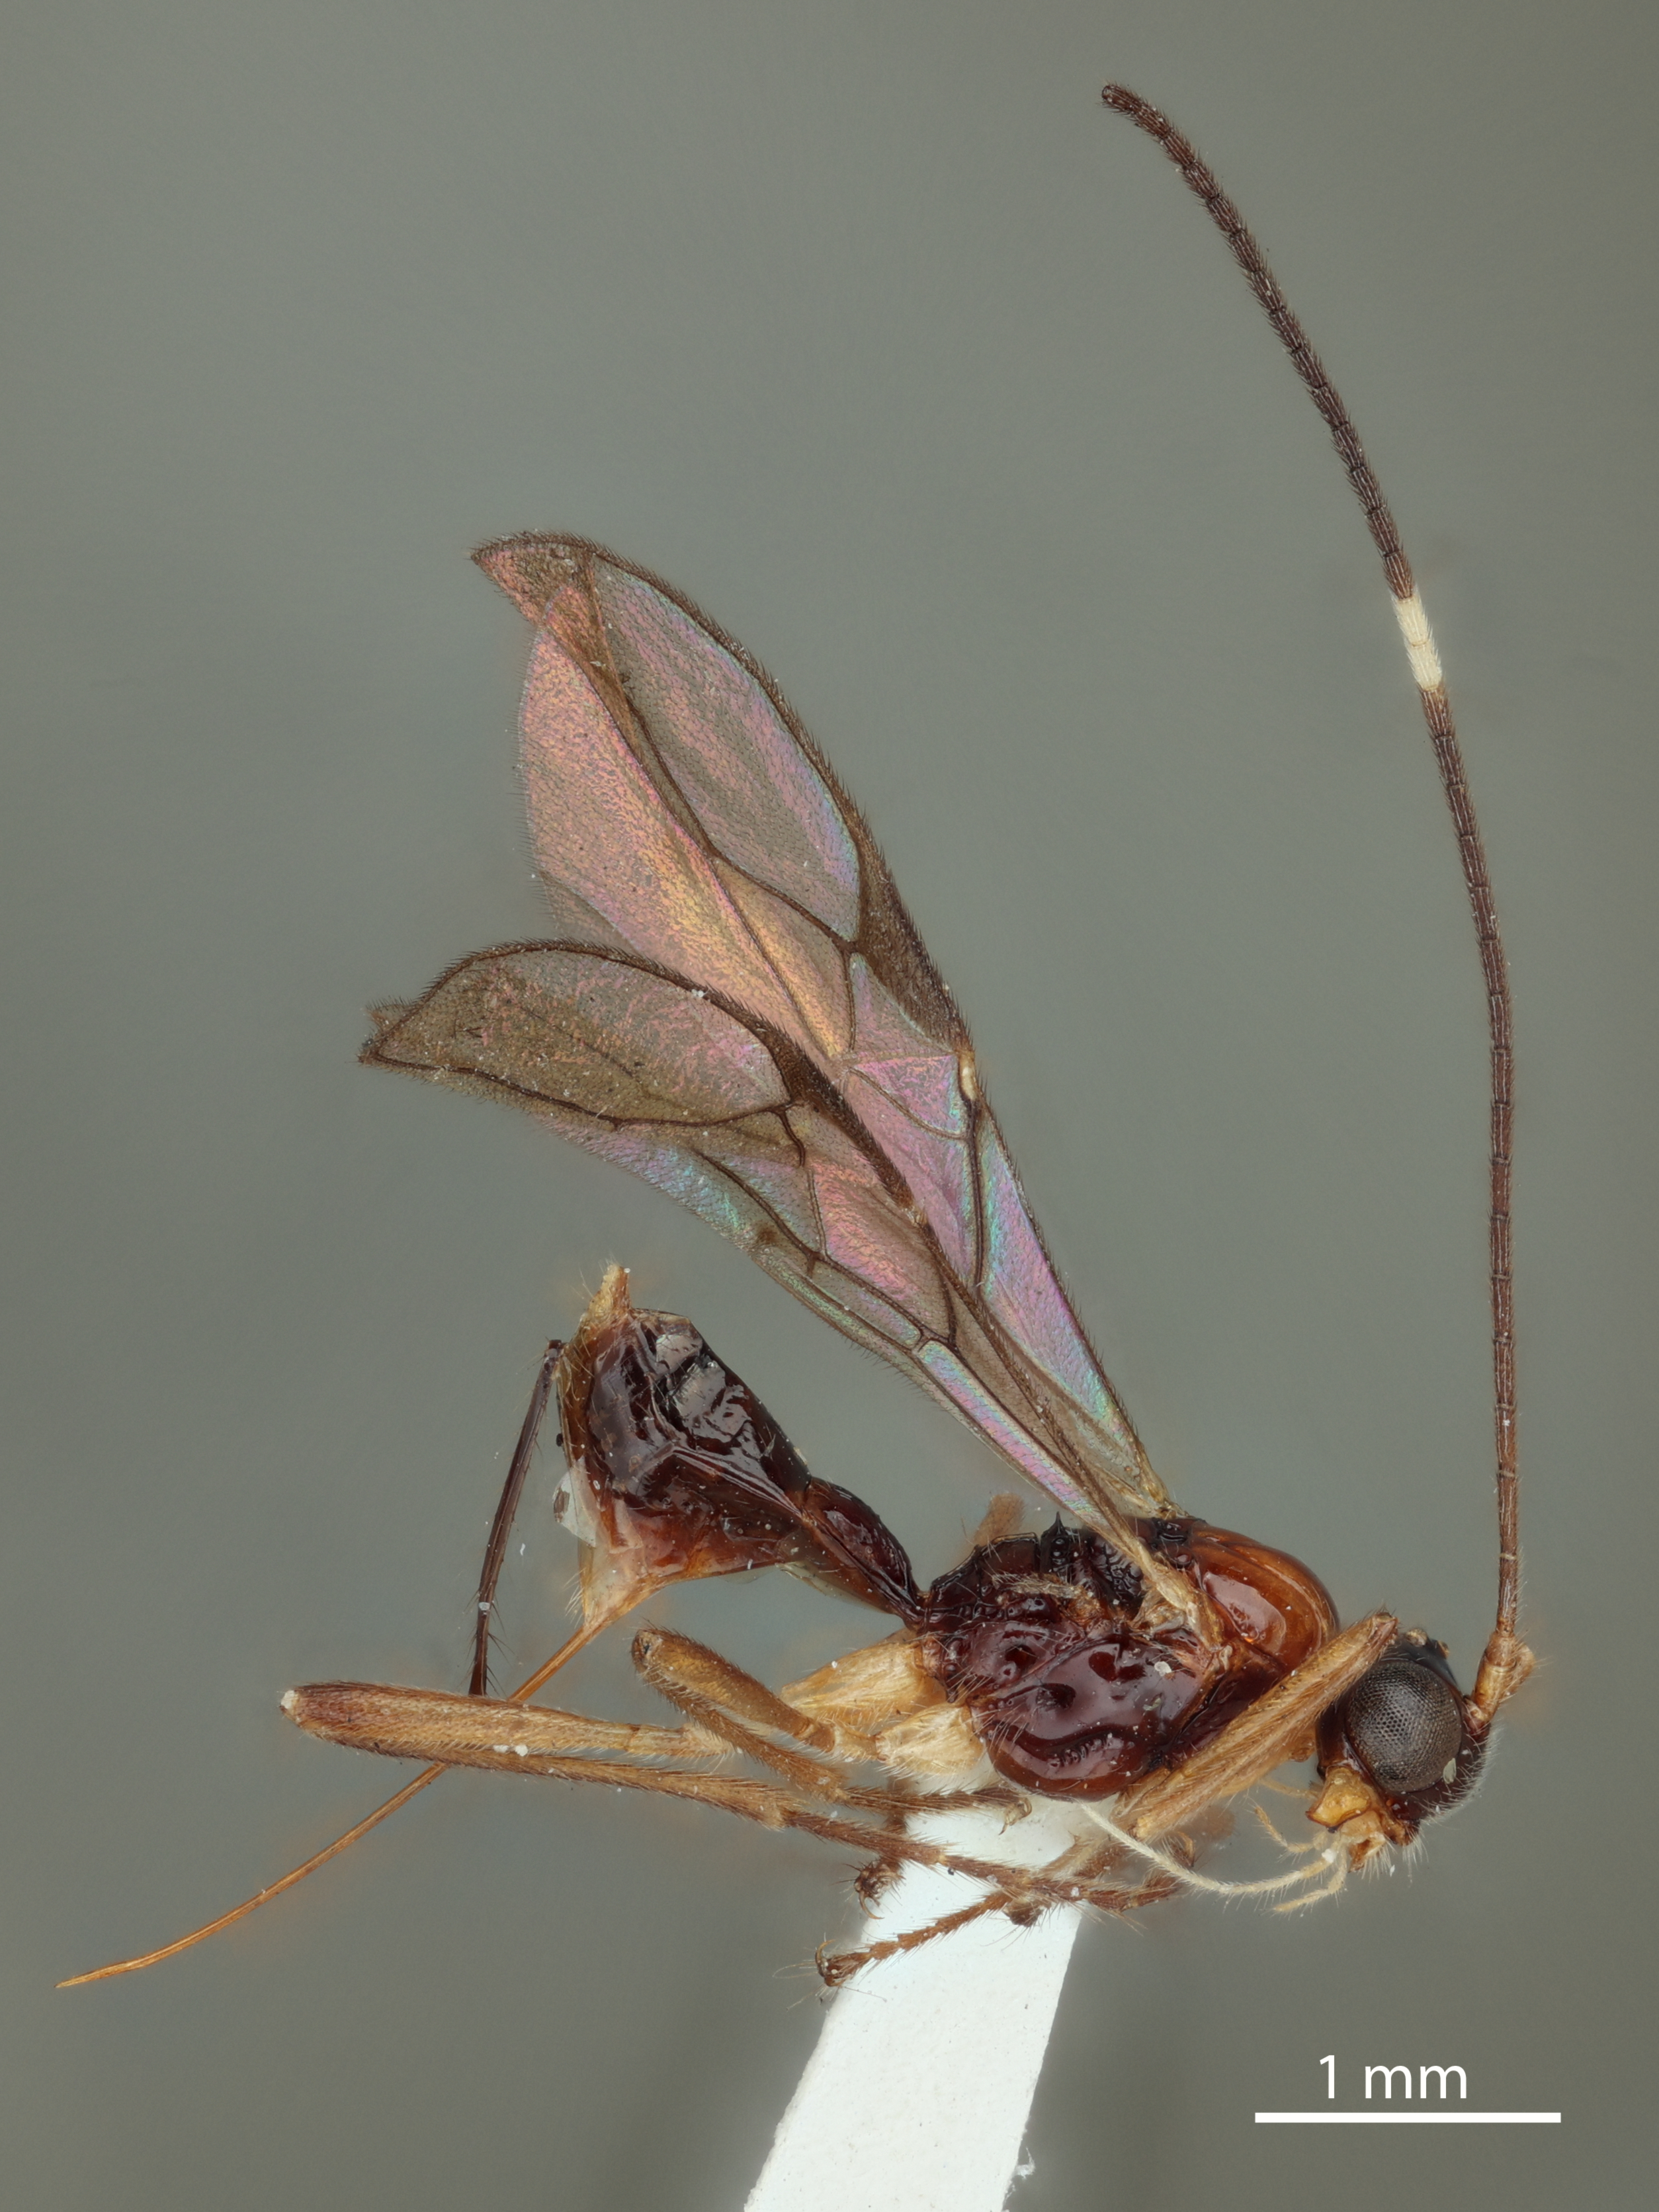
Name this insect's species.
Phaenocarpa vicina
